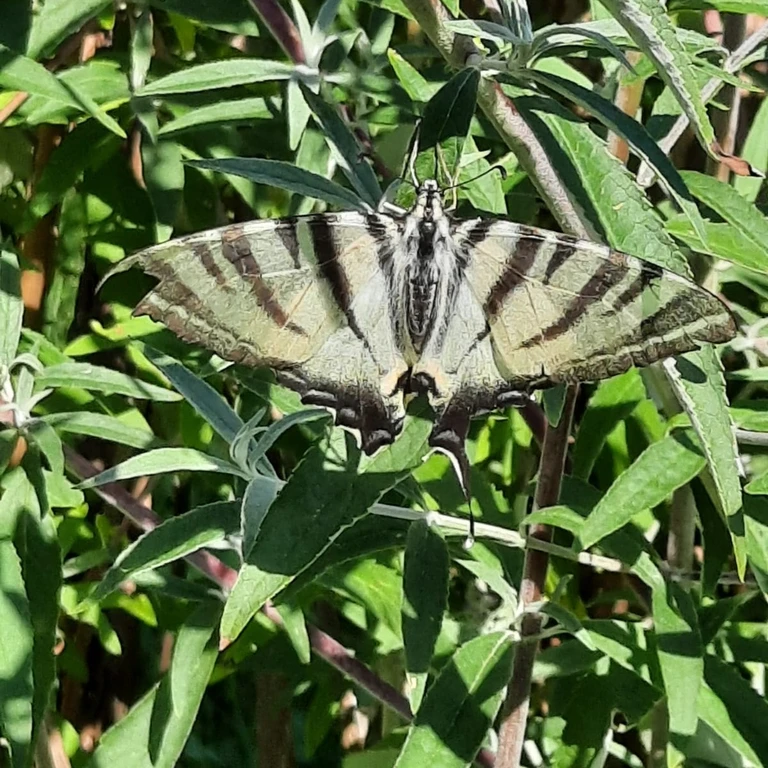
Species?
Iphiclides podalirius
